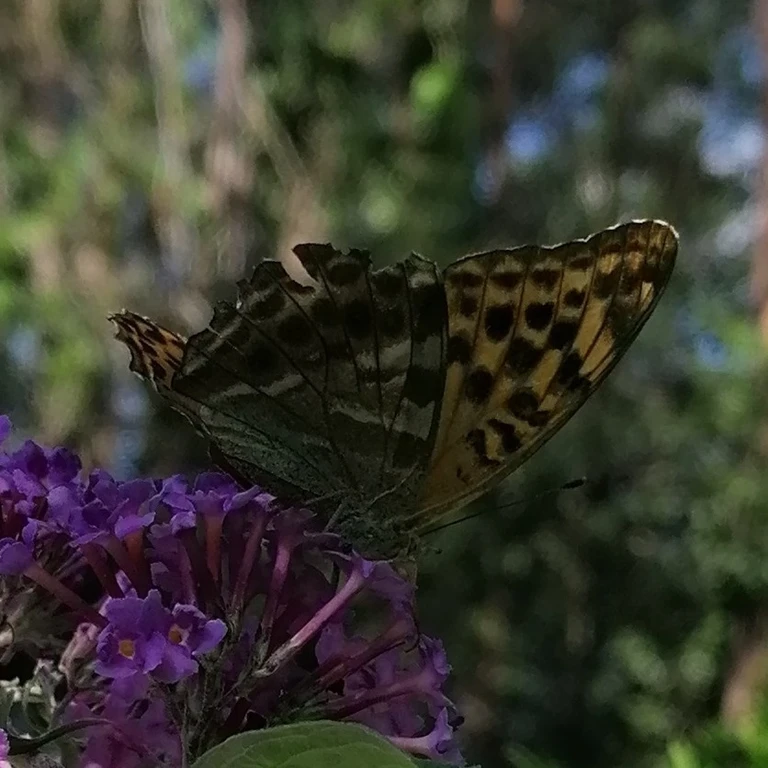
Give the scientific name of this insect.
Argynnis paphia
